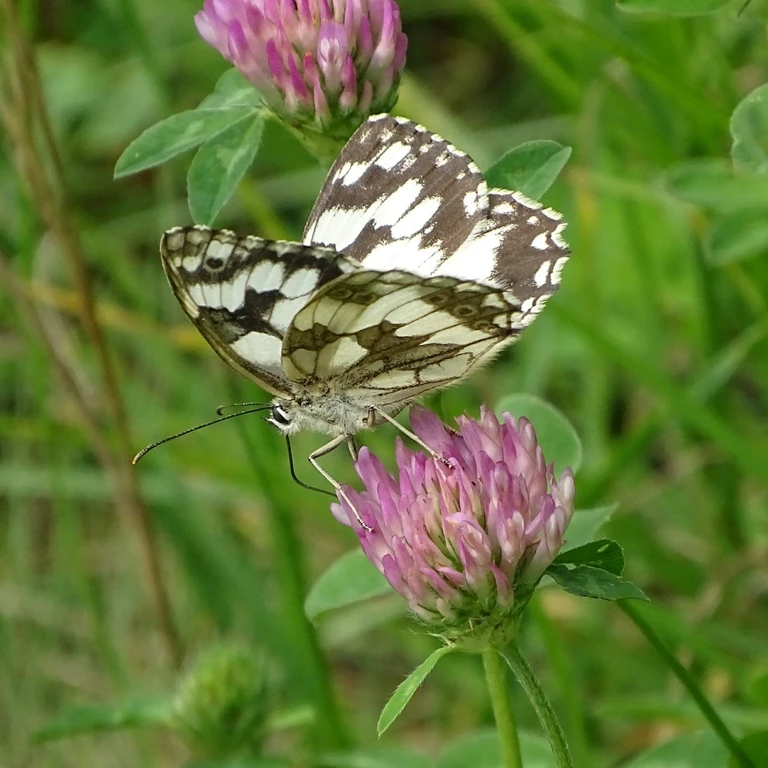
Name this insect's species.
Melanargia galathea
